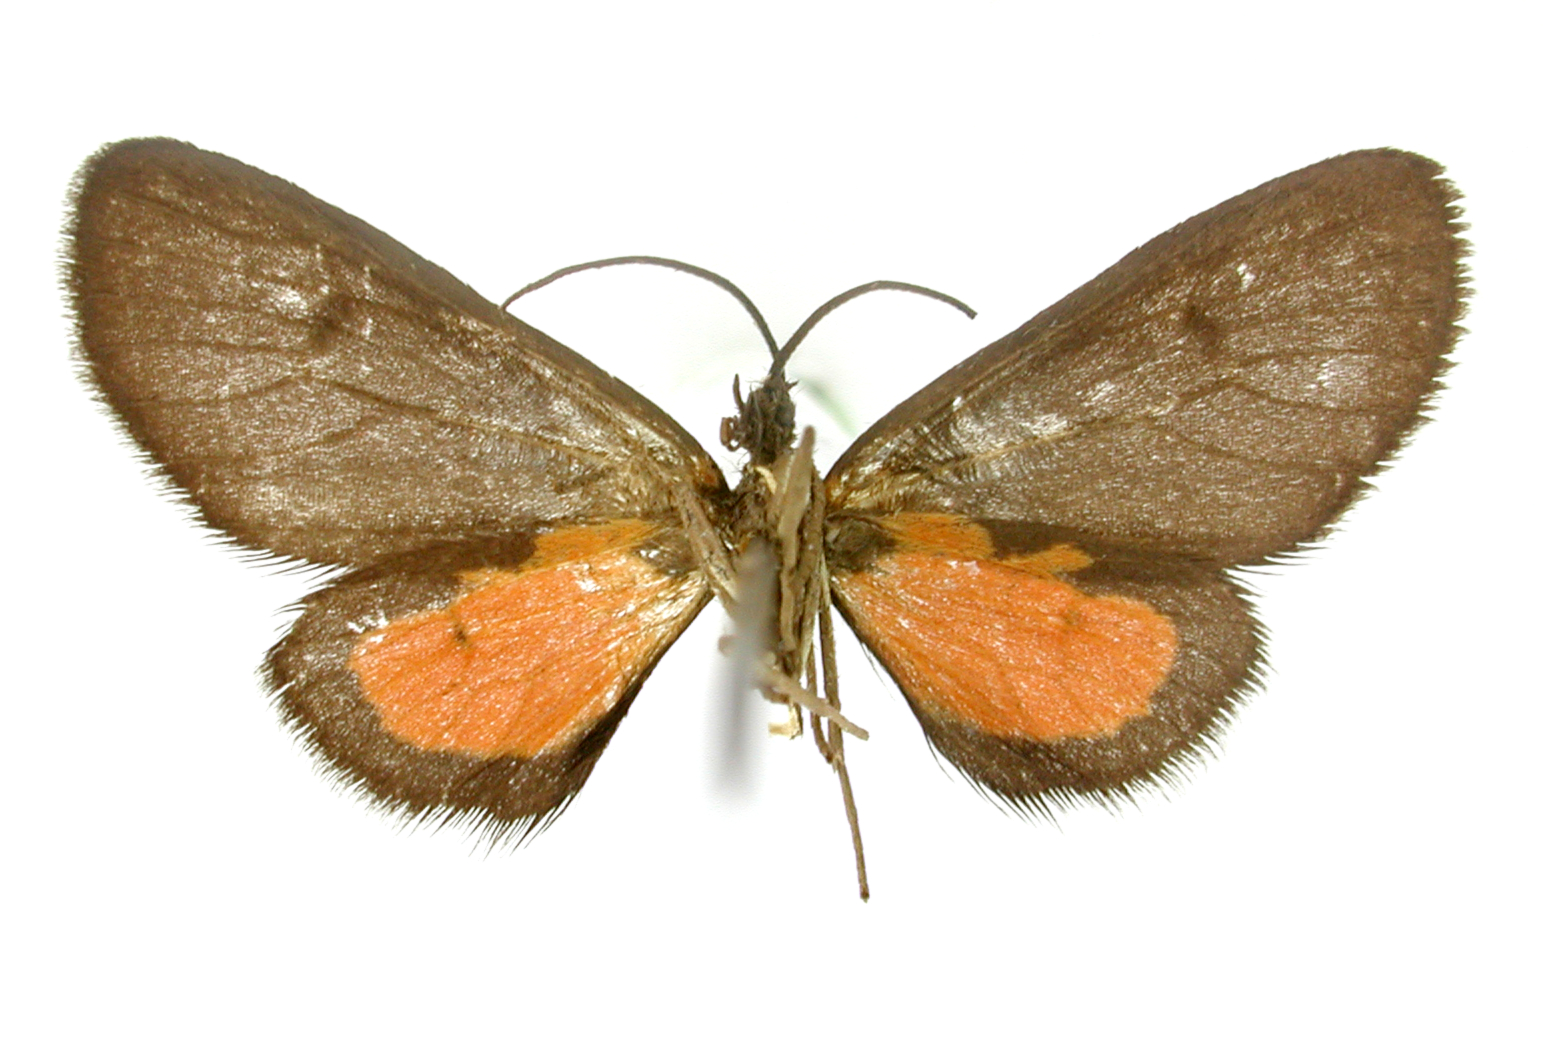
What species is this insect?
Eudule basipuncta
